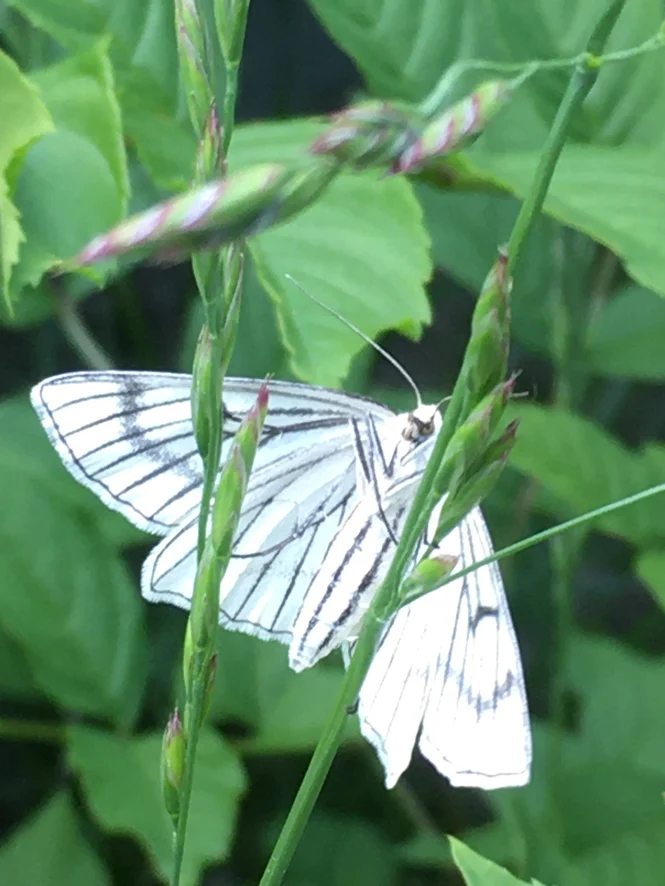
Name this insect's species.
Siona lineata
